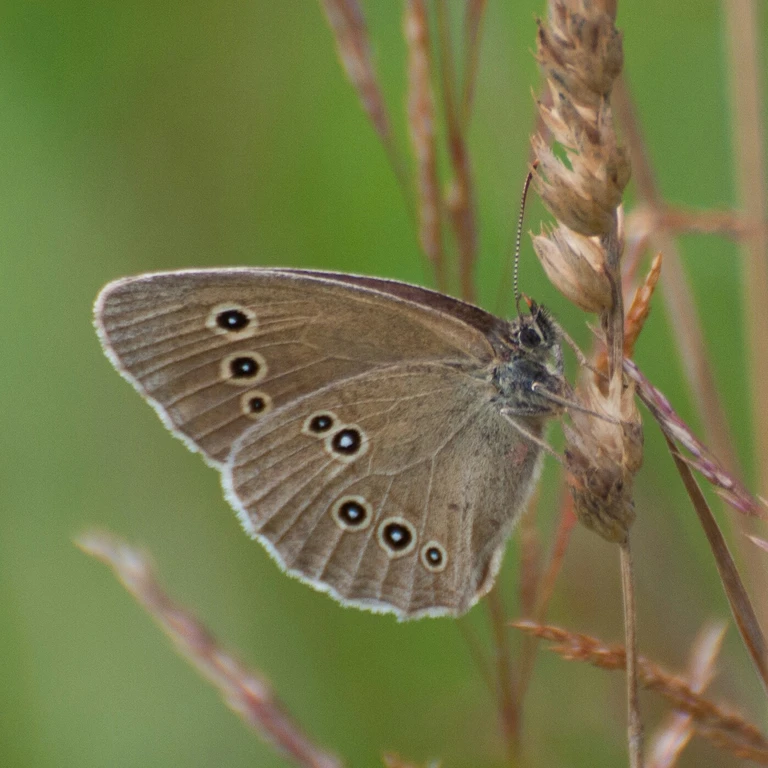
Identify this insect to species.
Aphantopus hyperantus
